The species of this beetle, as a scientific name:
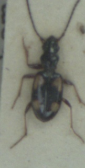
Bembidion illigeri
